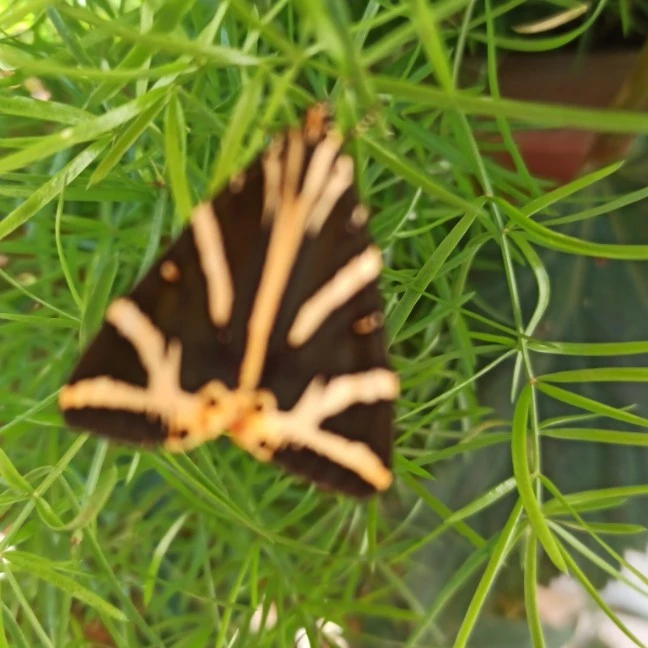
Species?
Euplagia quadripunctaria
